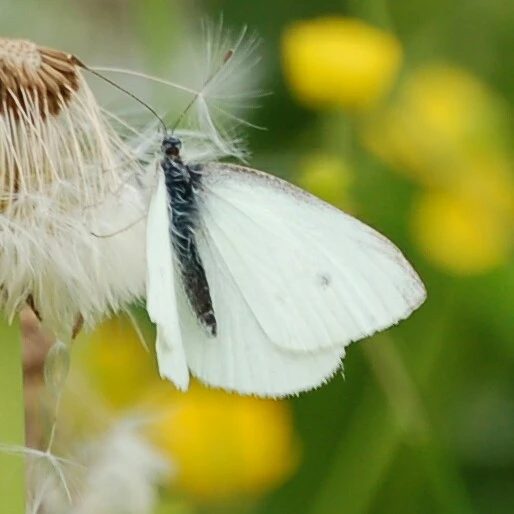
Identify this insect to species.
Pieris rapae
